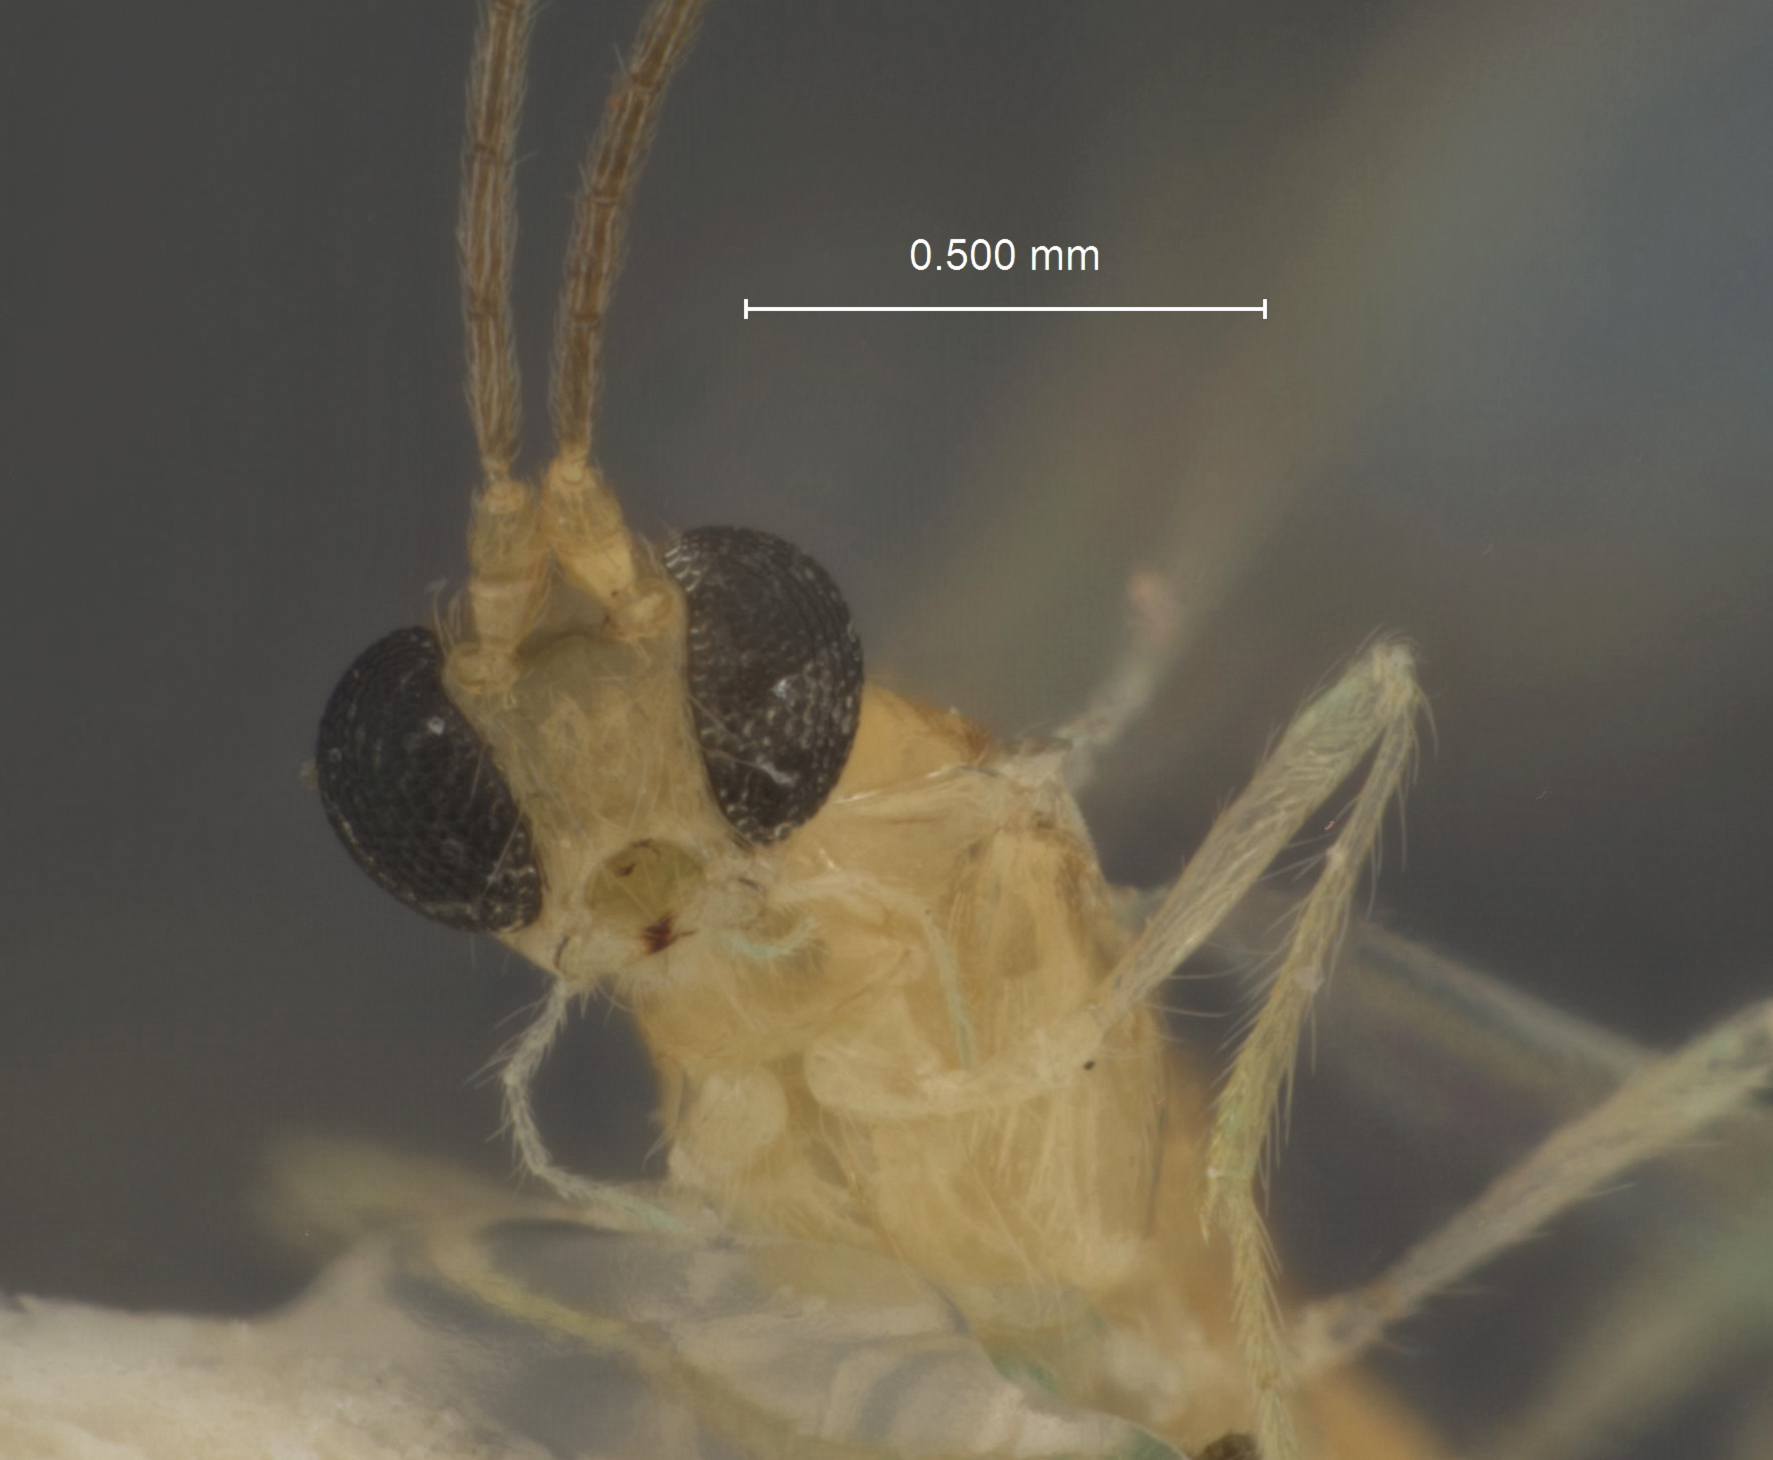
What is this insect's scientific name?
Allobracon leguminis
